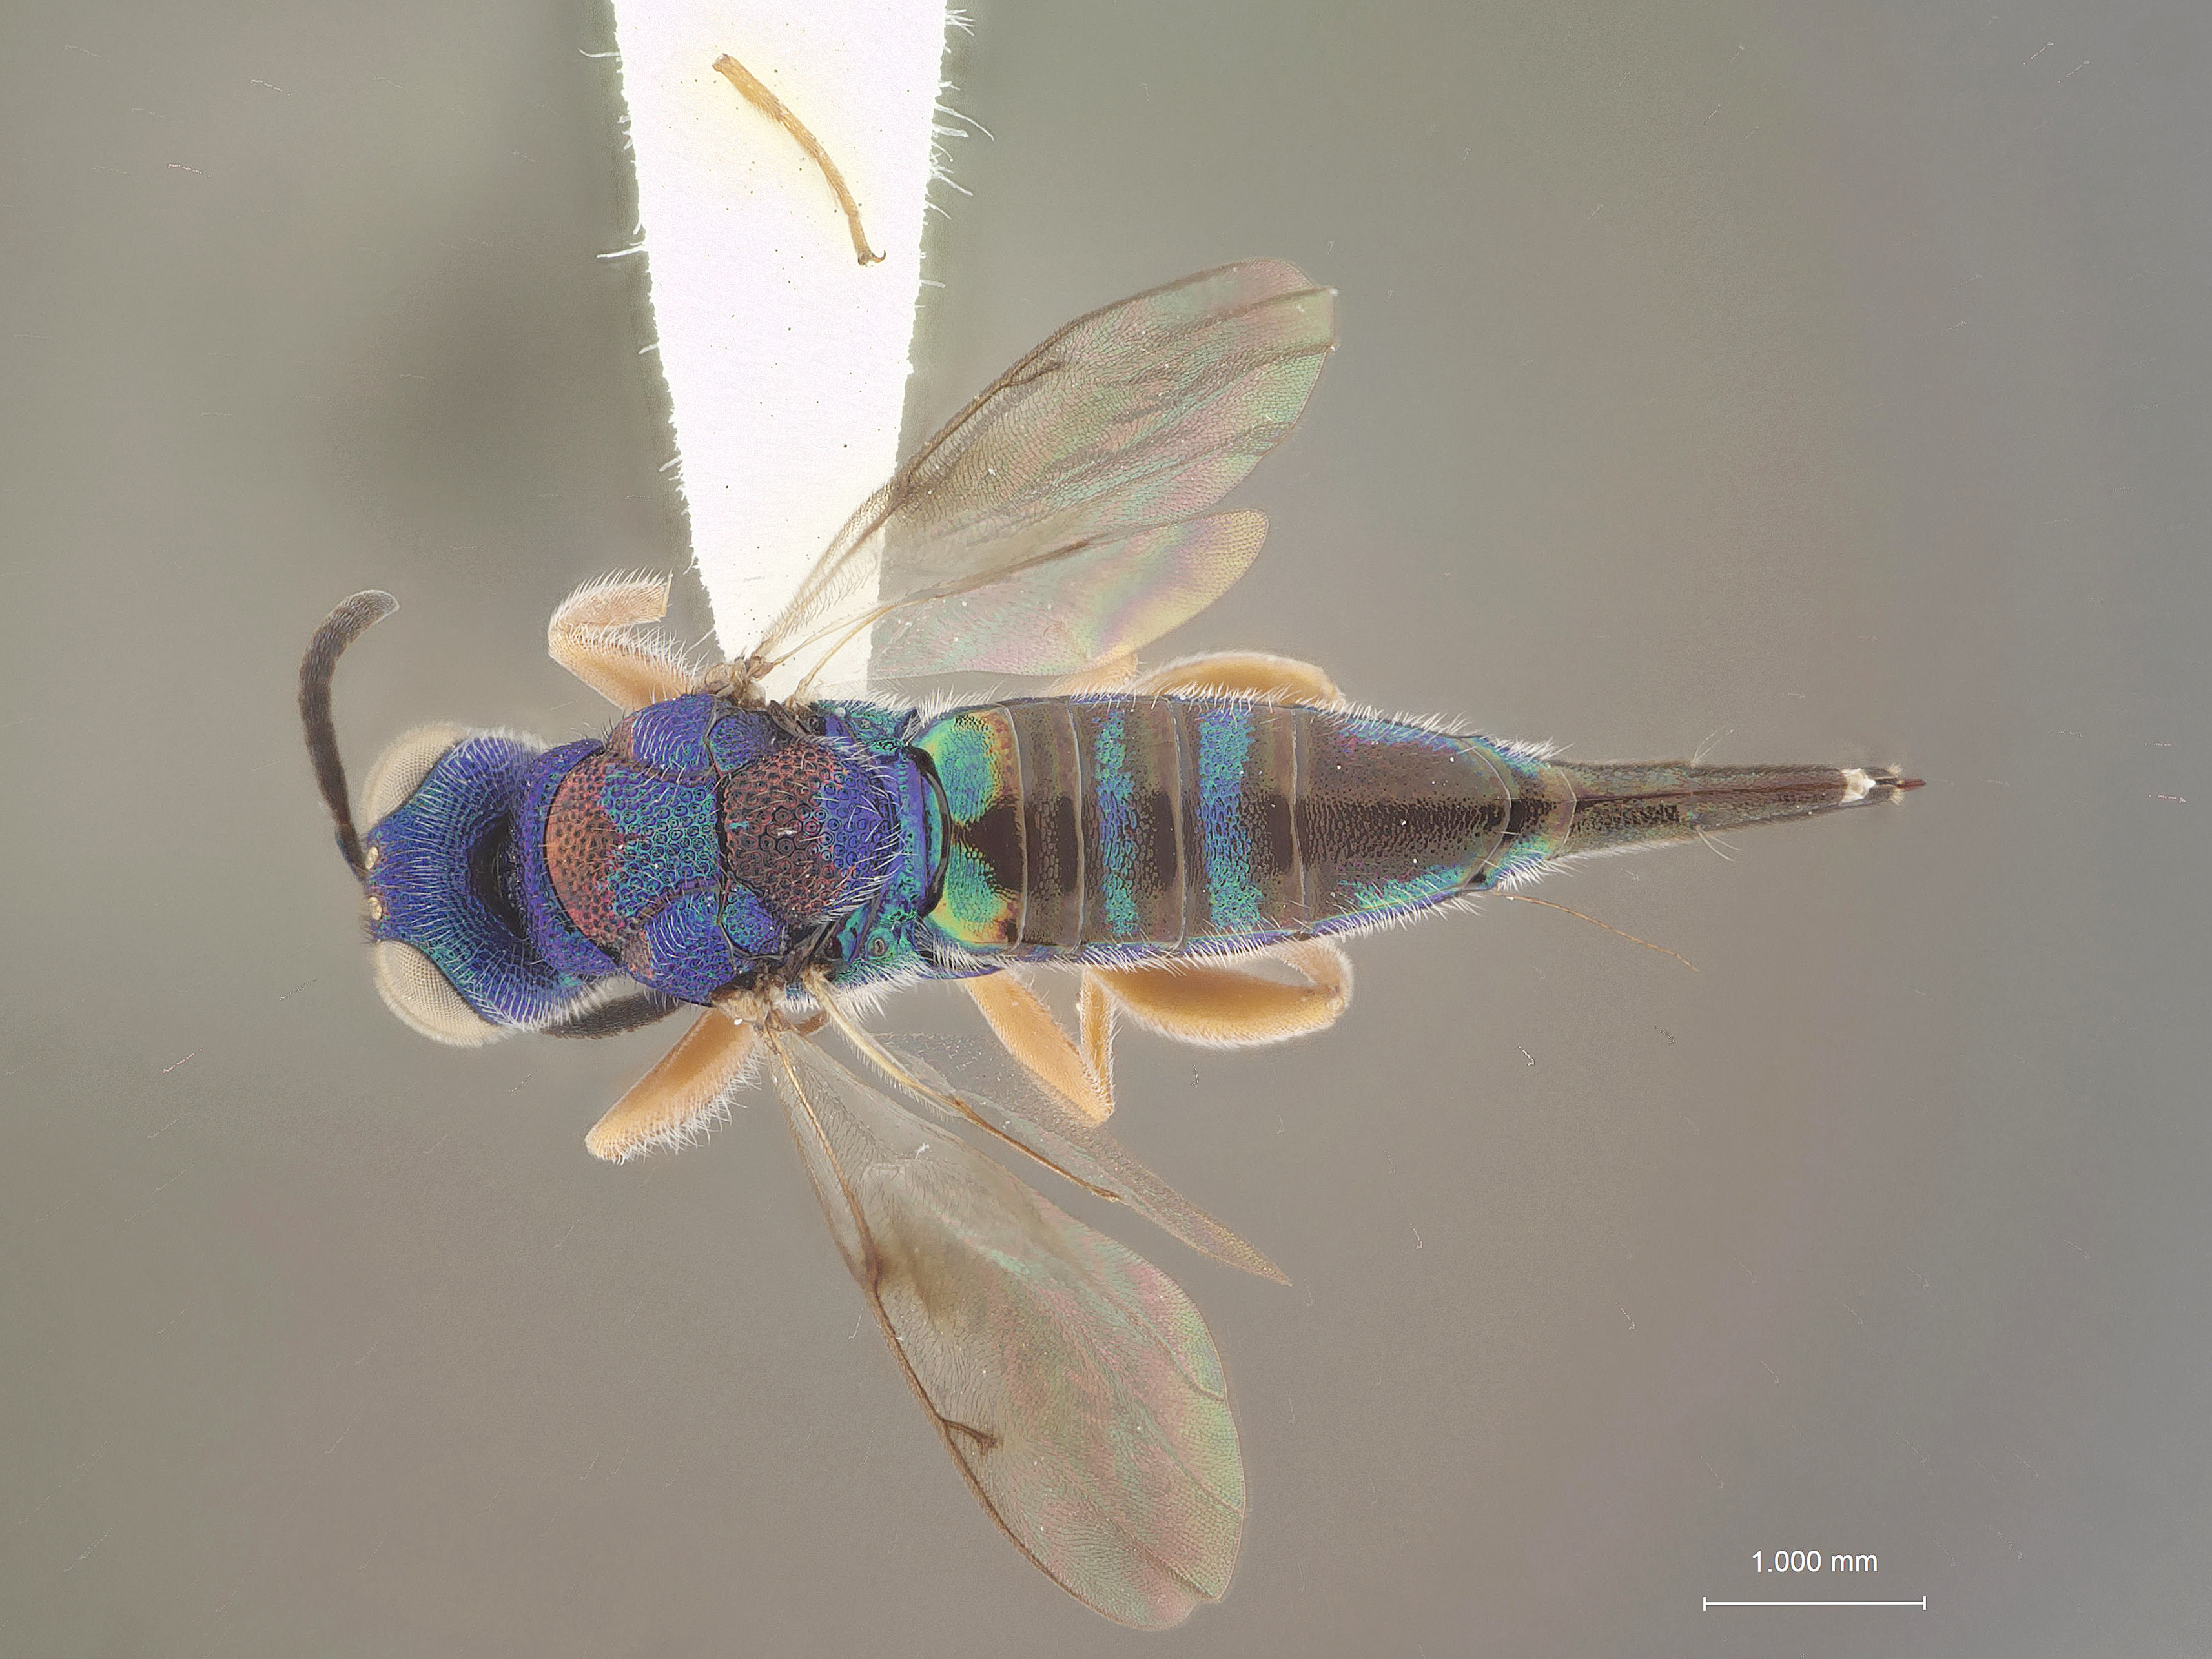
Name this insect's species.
Hadroepistenia erwini
